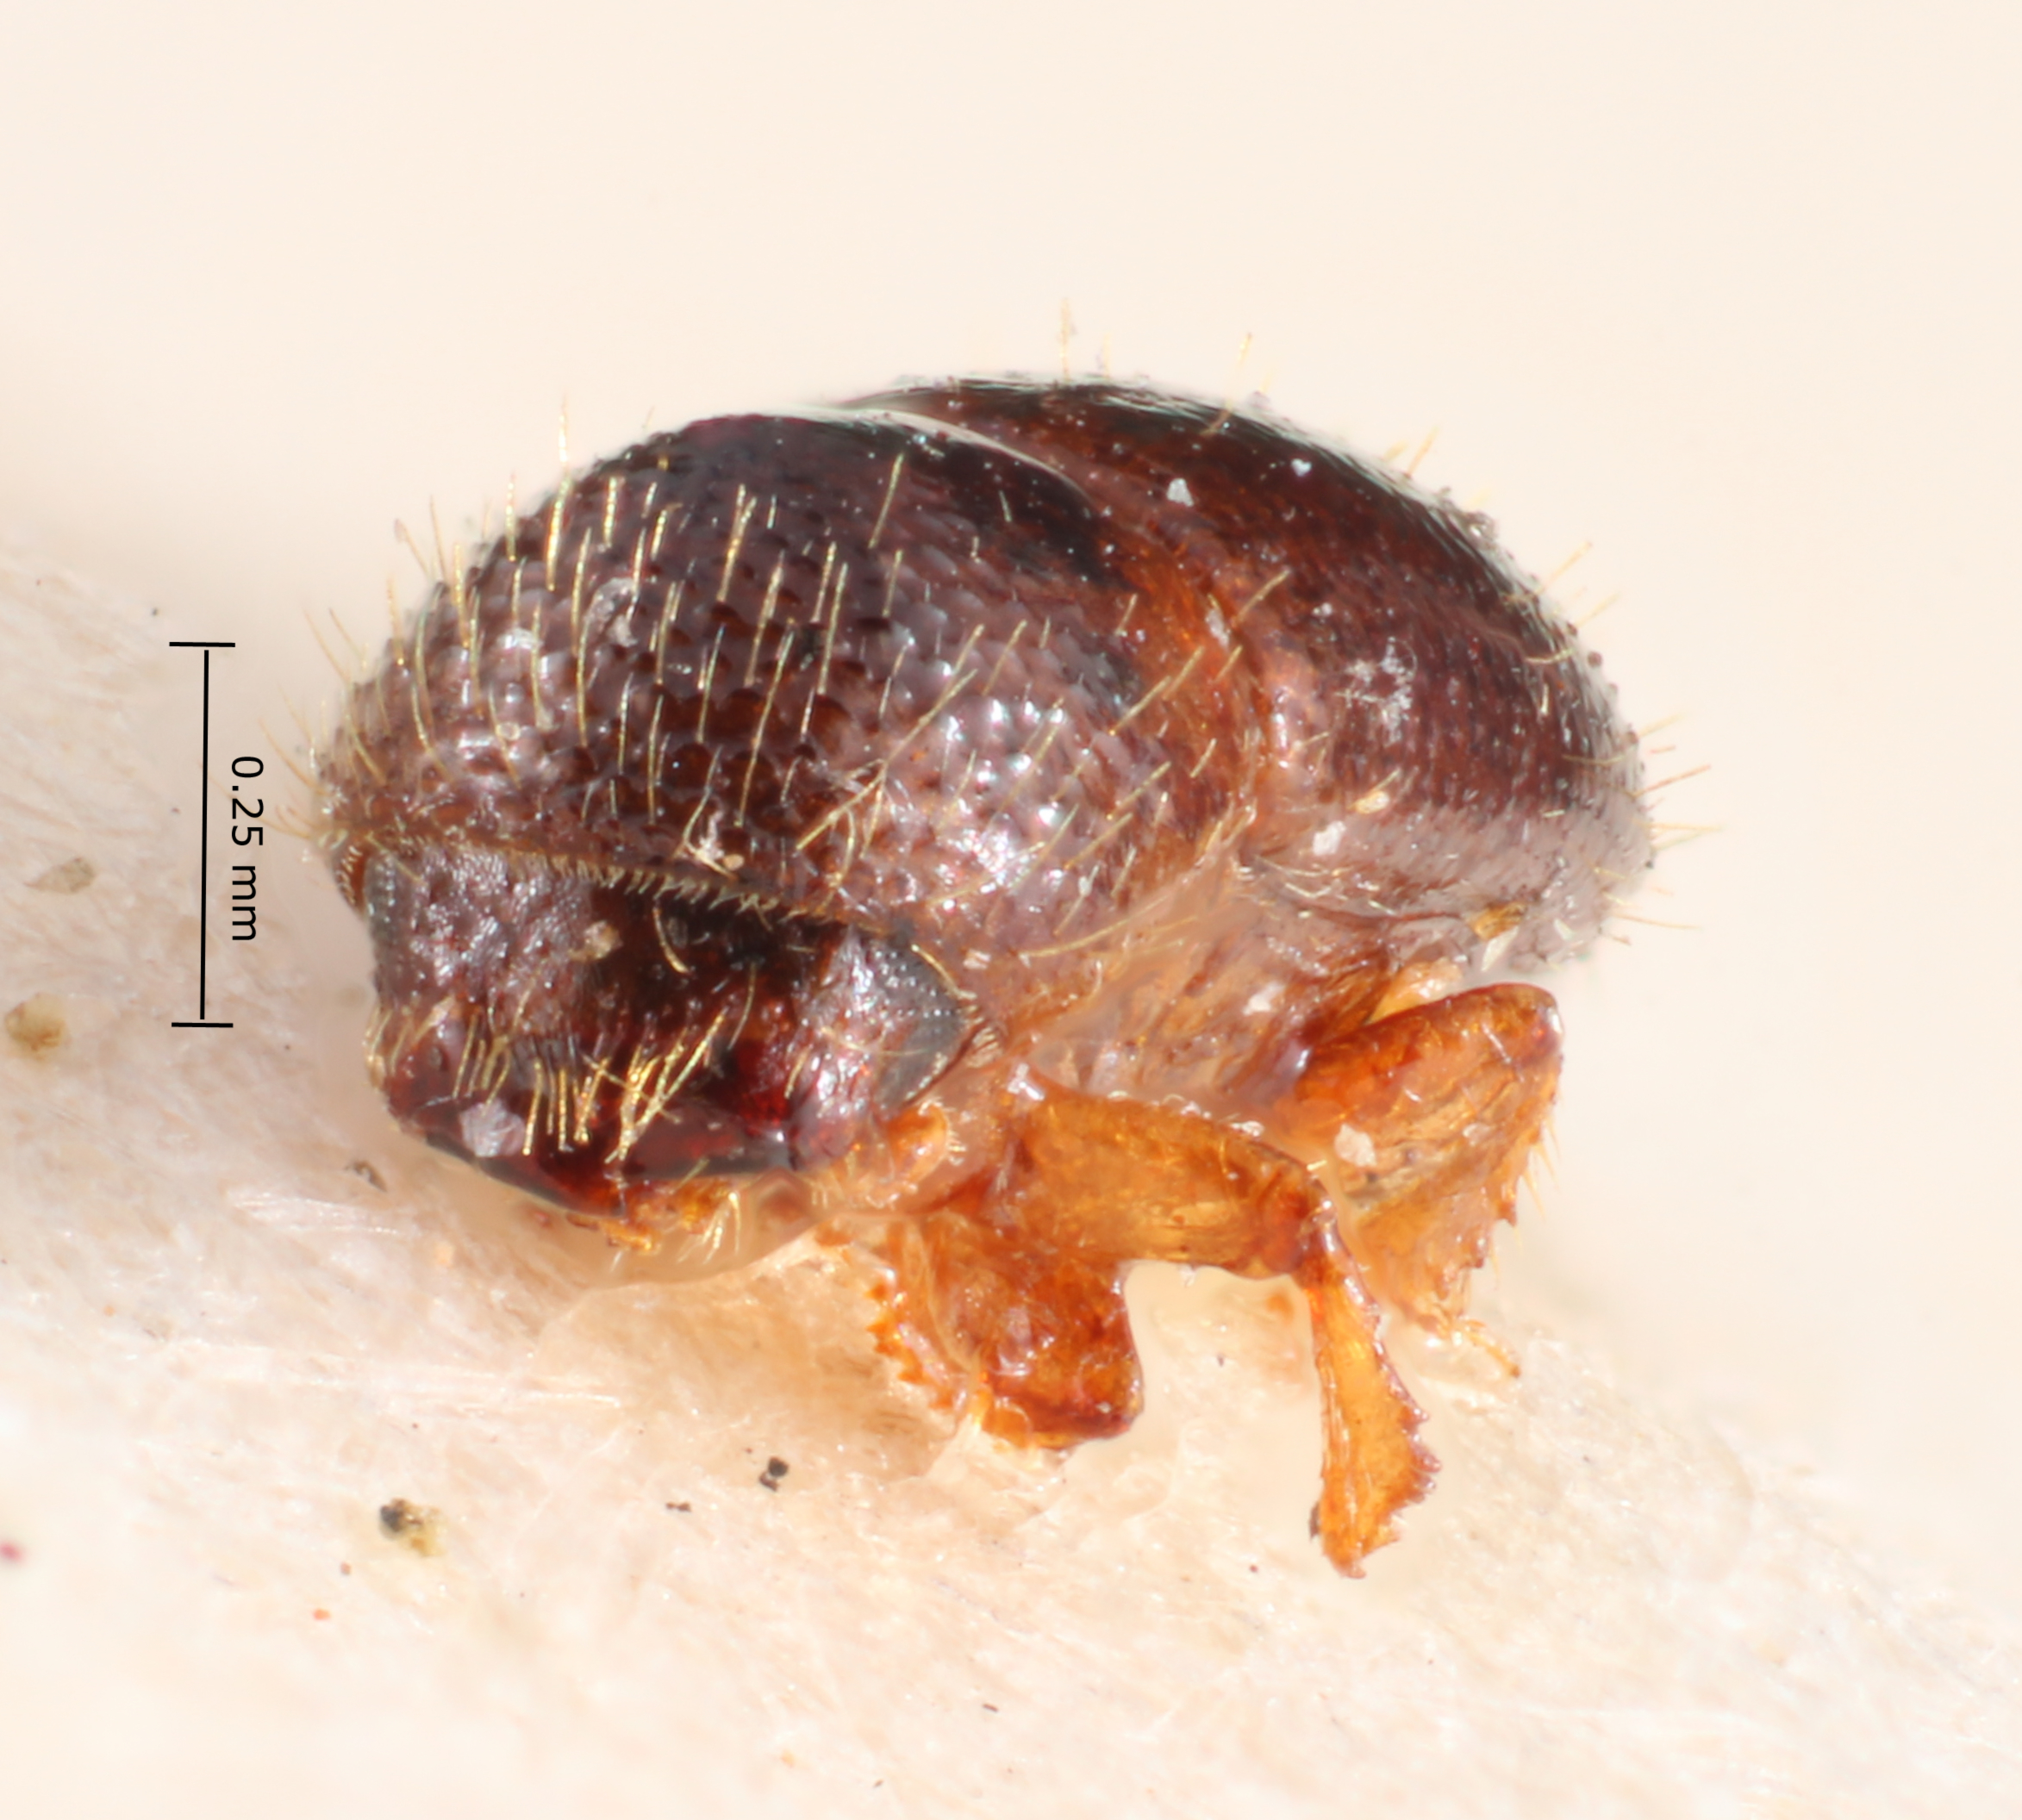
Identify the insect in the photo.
Xyleborus pusio
